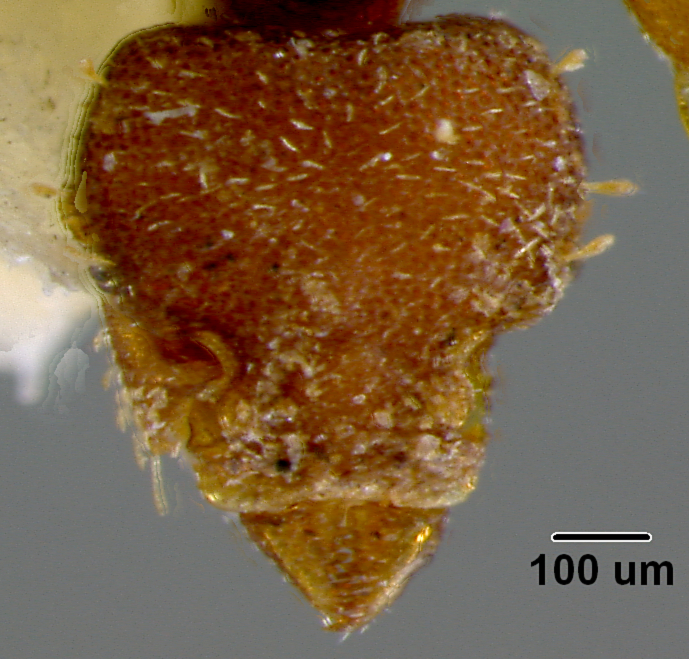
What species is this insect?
Rhopalothrix barberi
